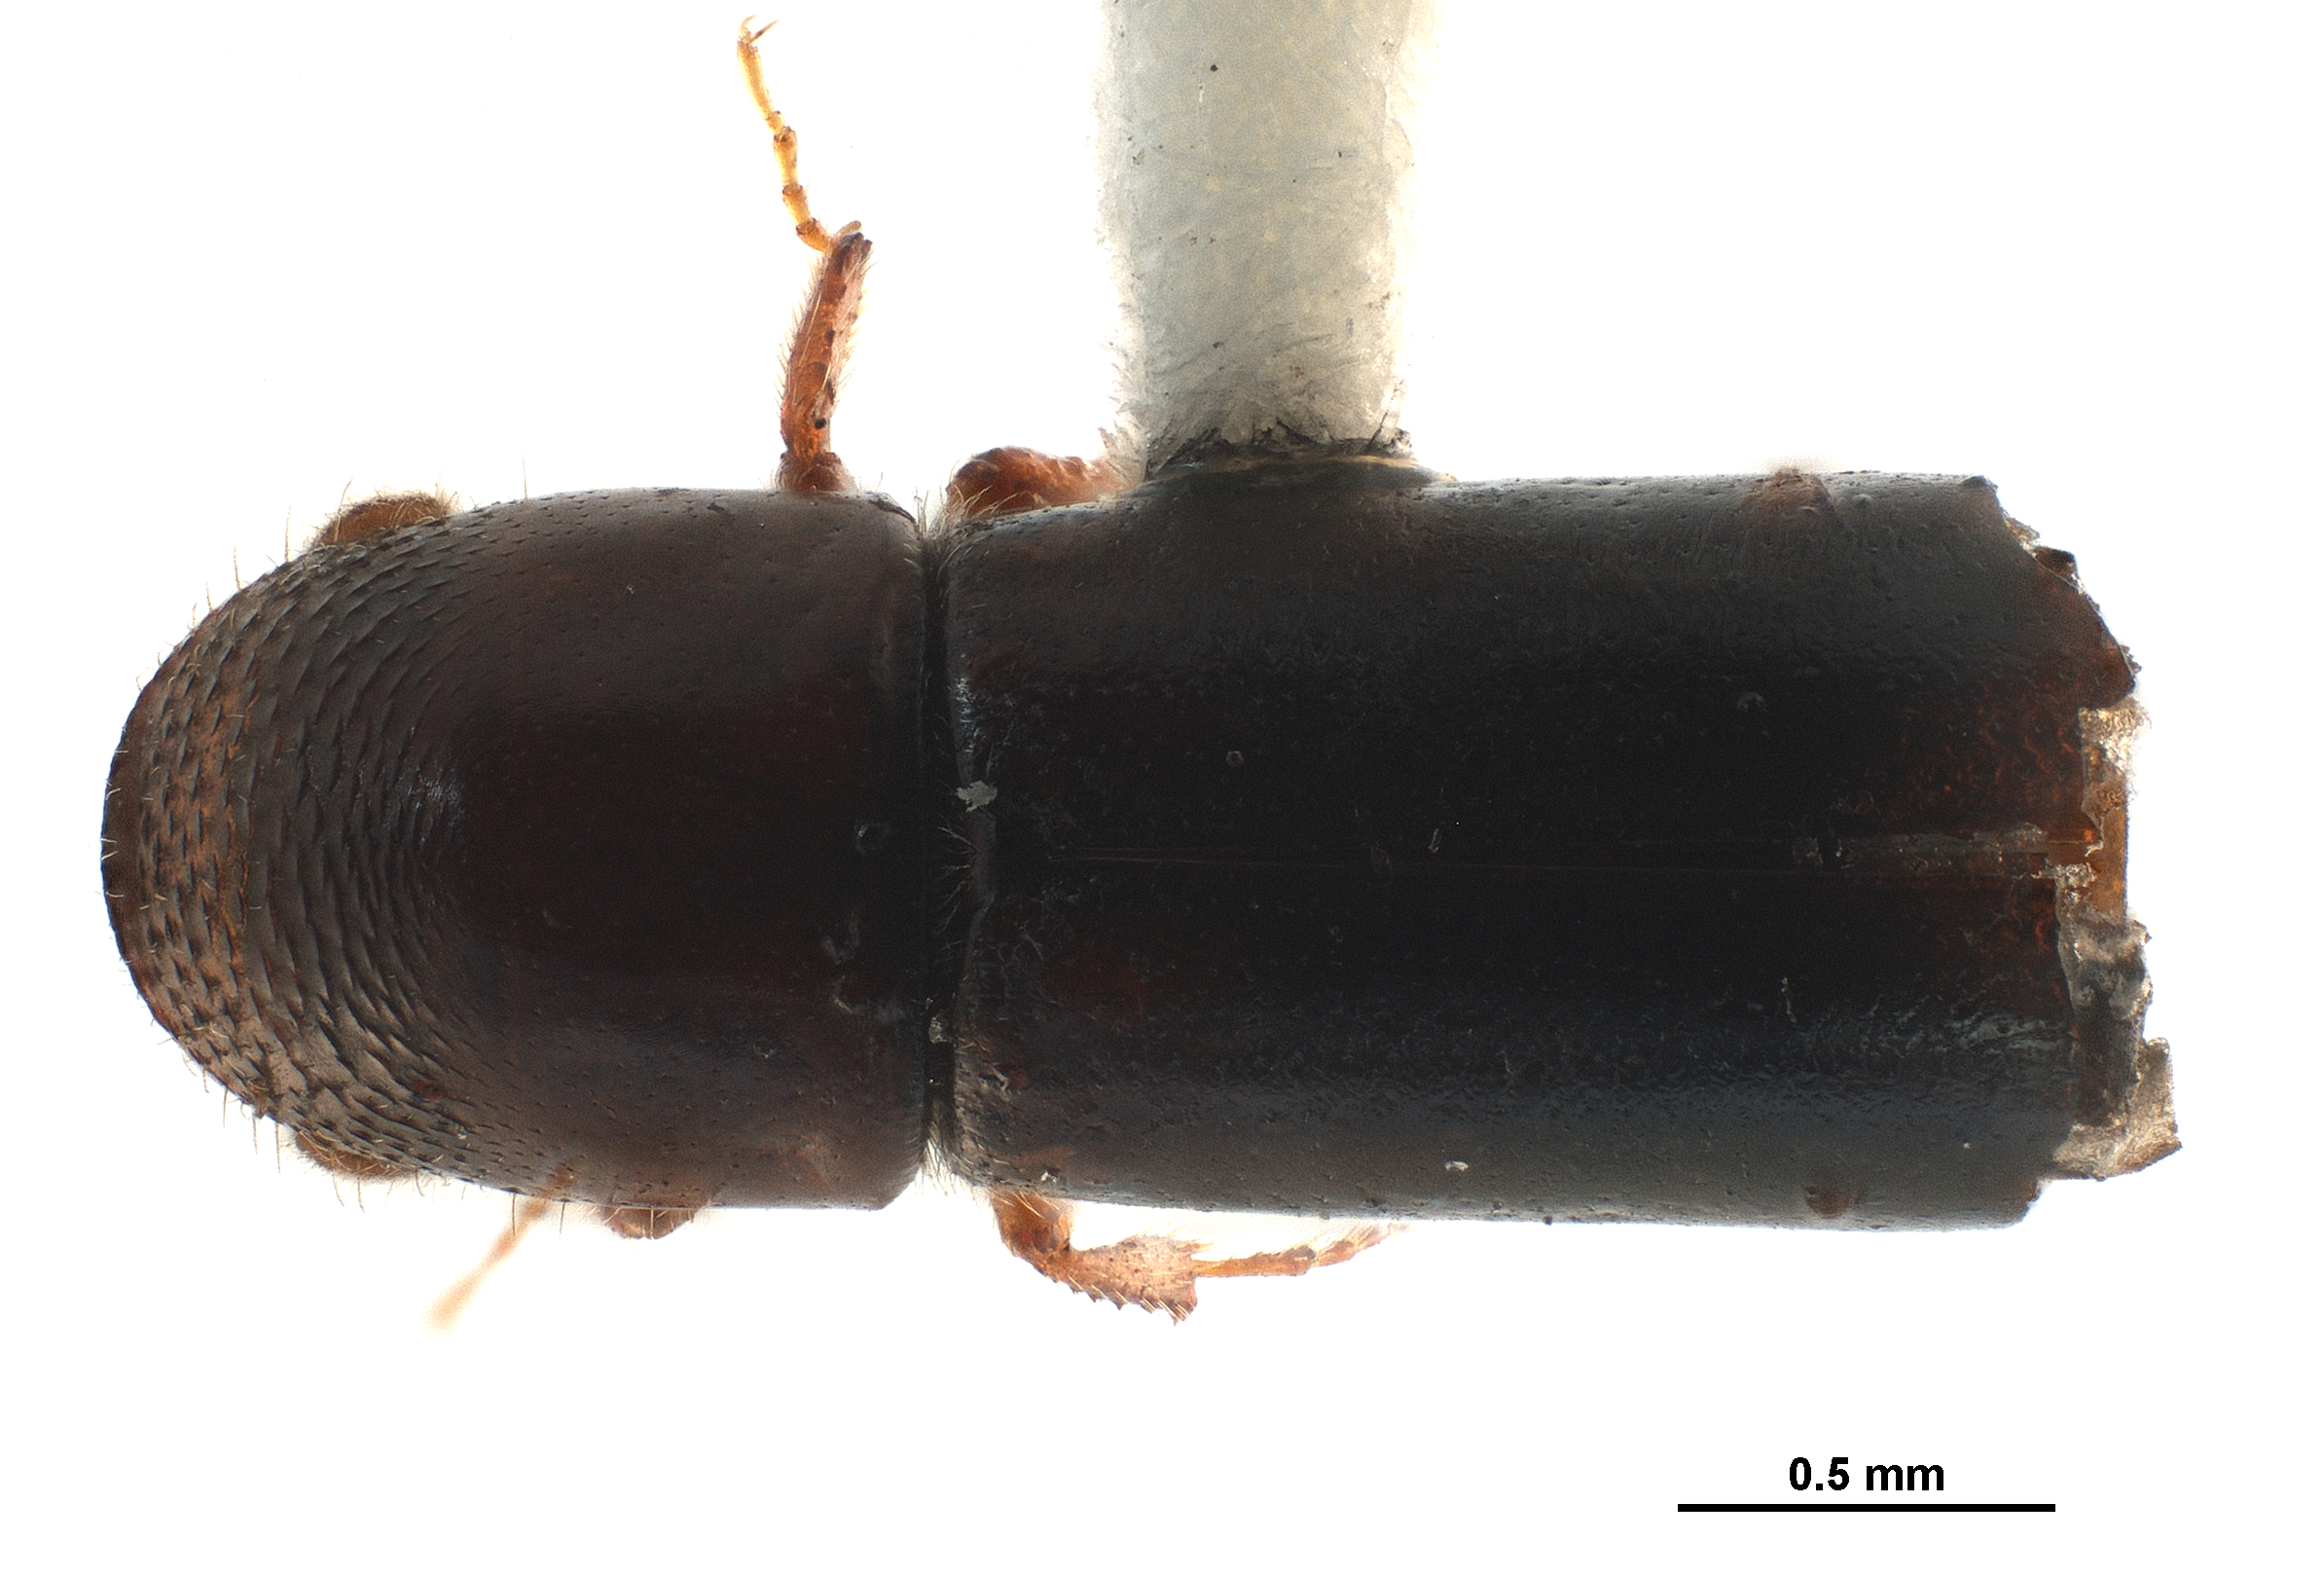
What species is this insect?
Gnathotrupes nectandrae
